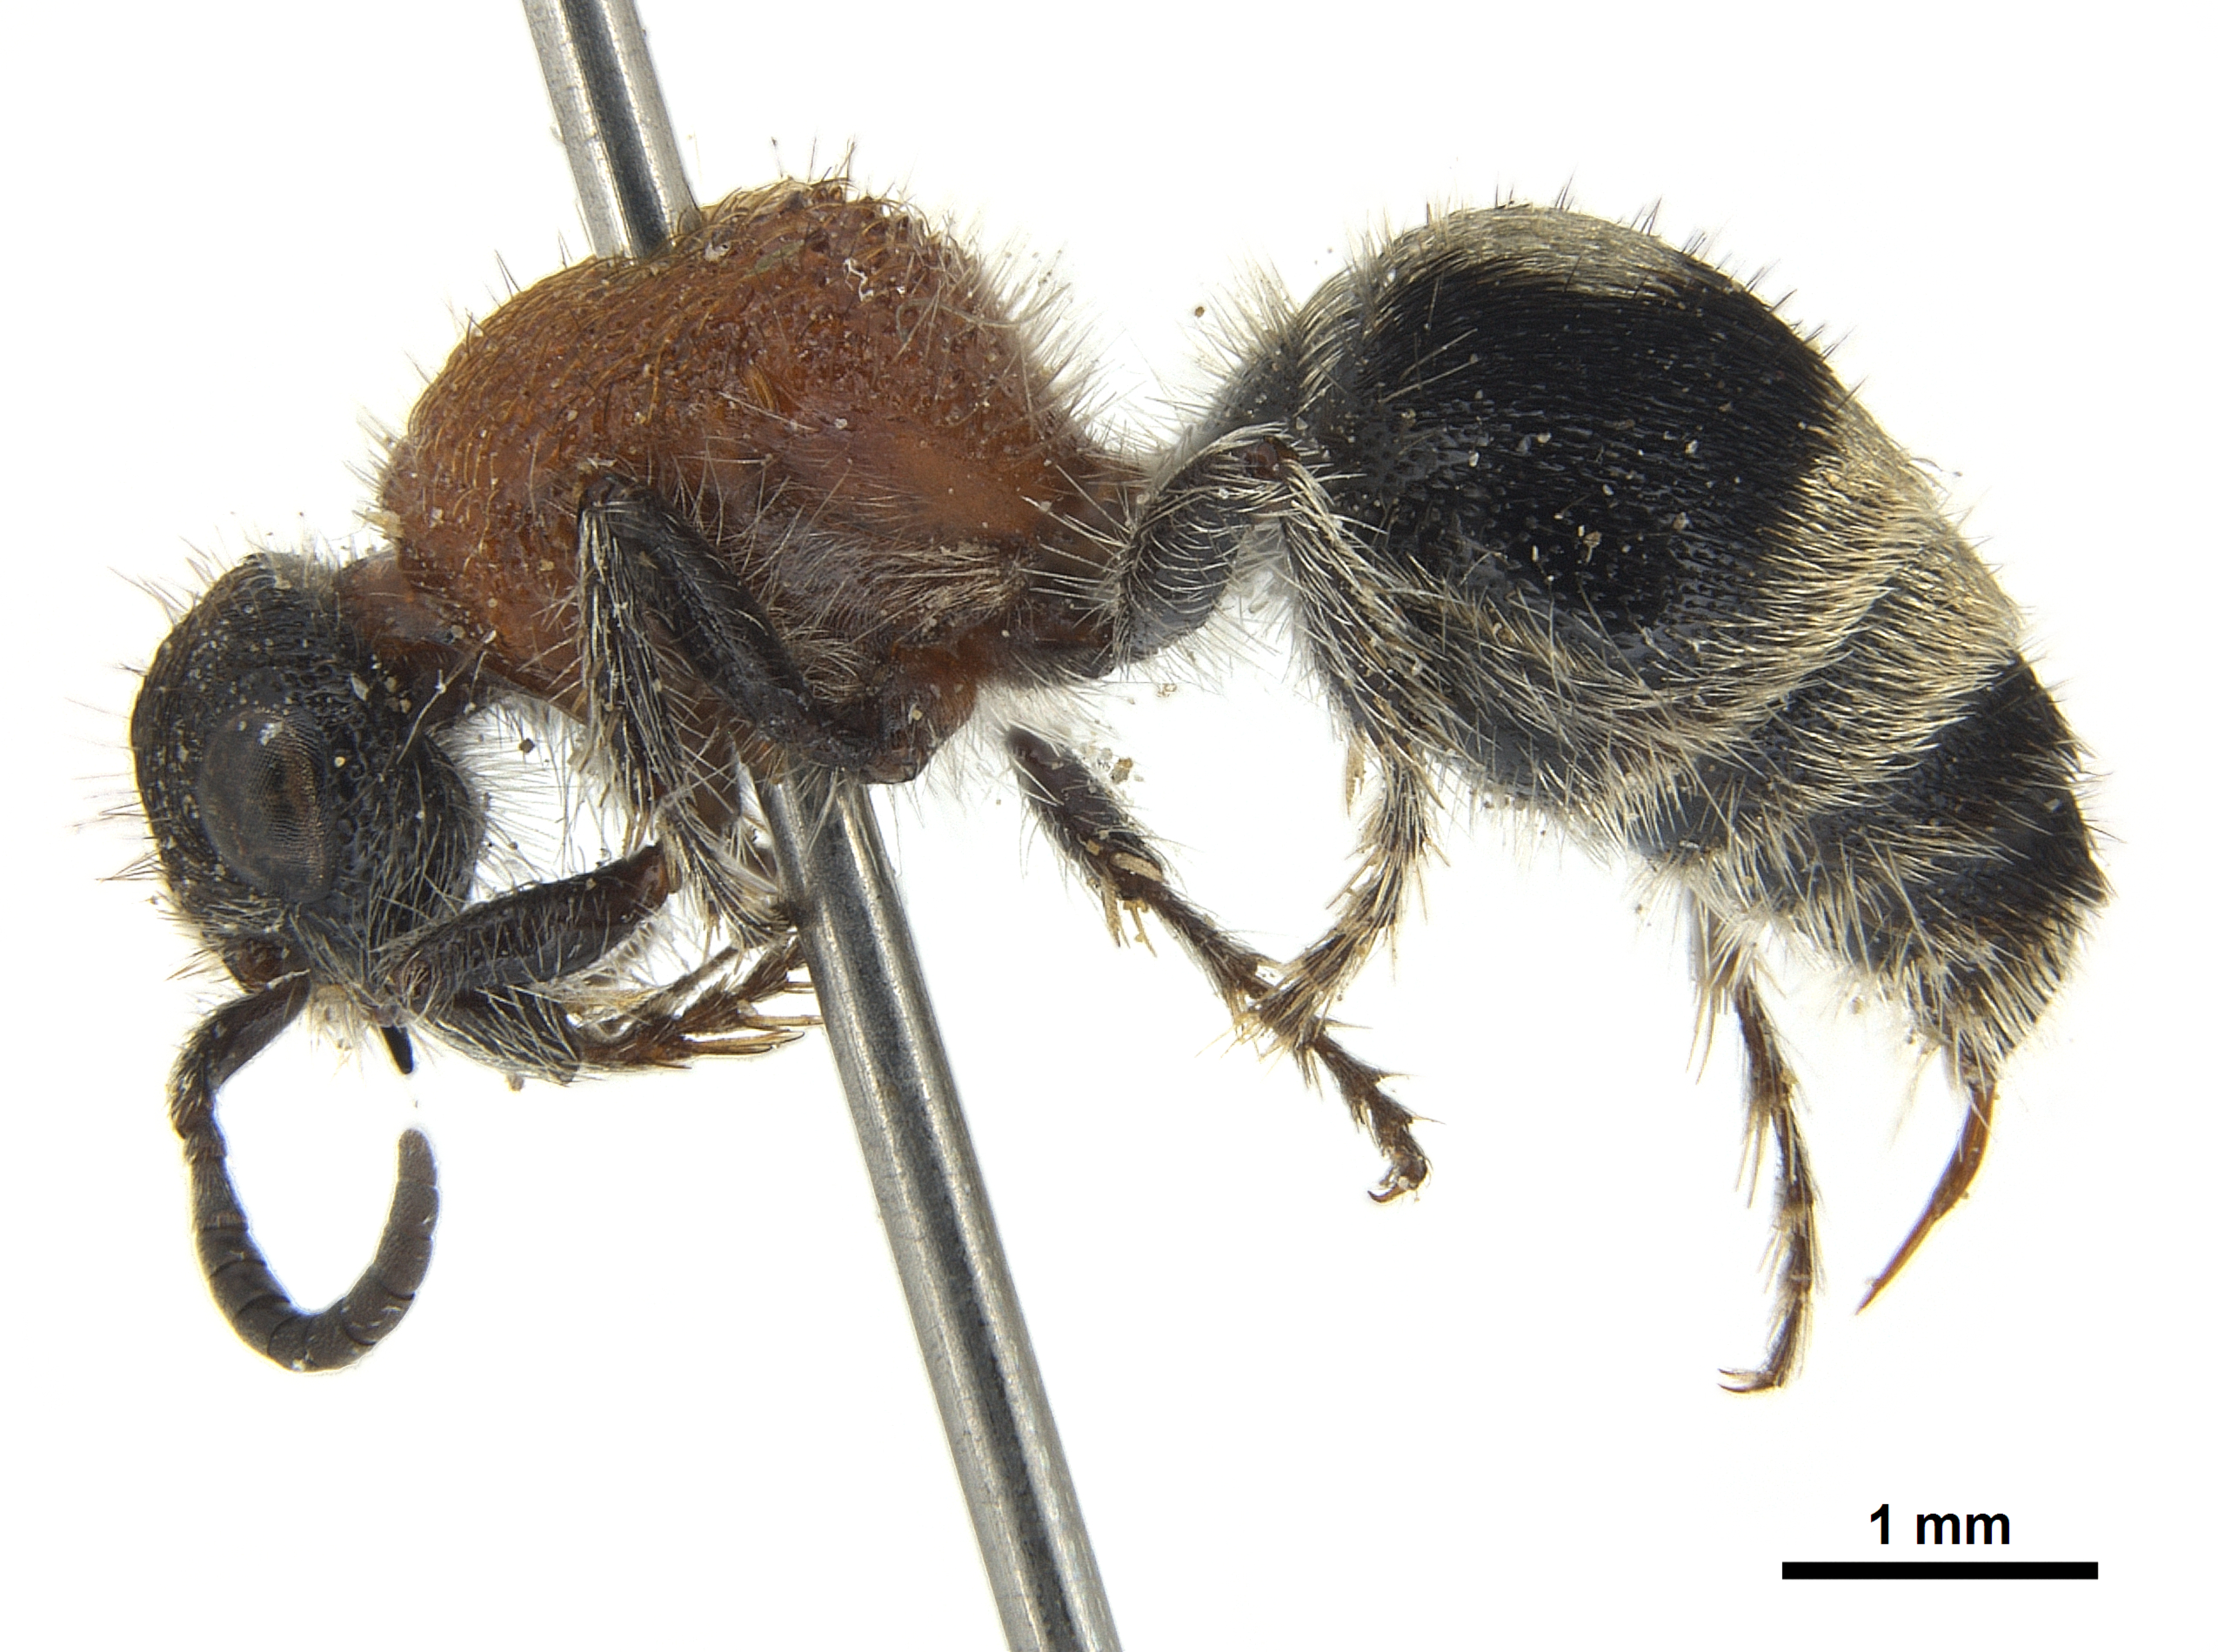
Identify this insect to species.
Nemka wotani
